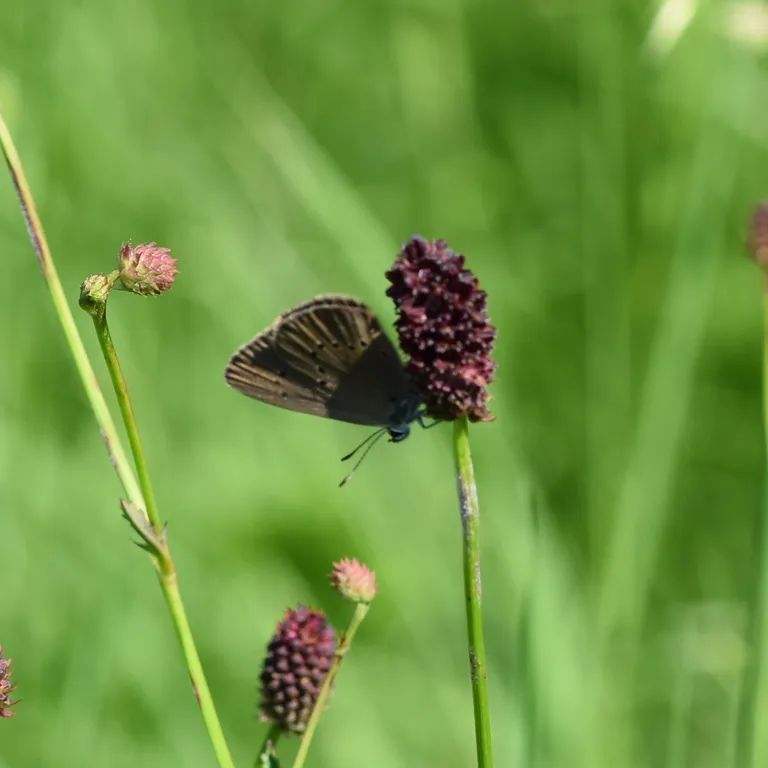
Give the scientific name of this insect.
Phengaris nausithous (also Maculinea nausithous)
